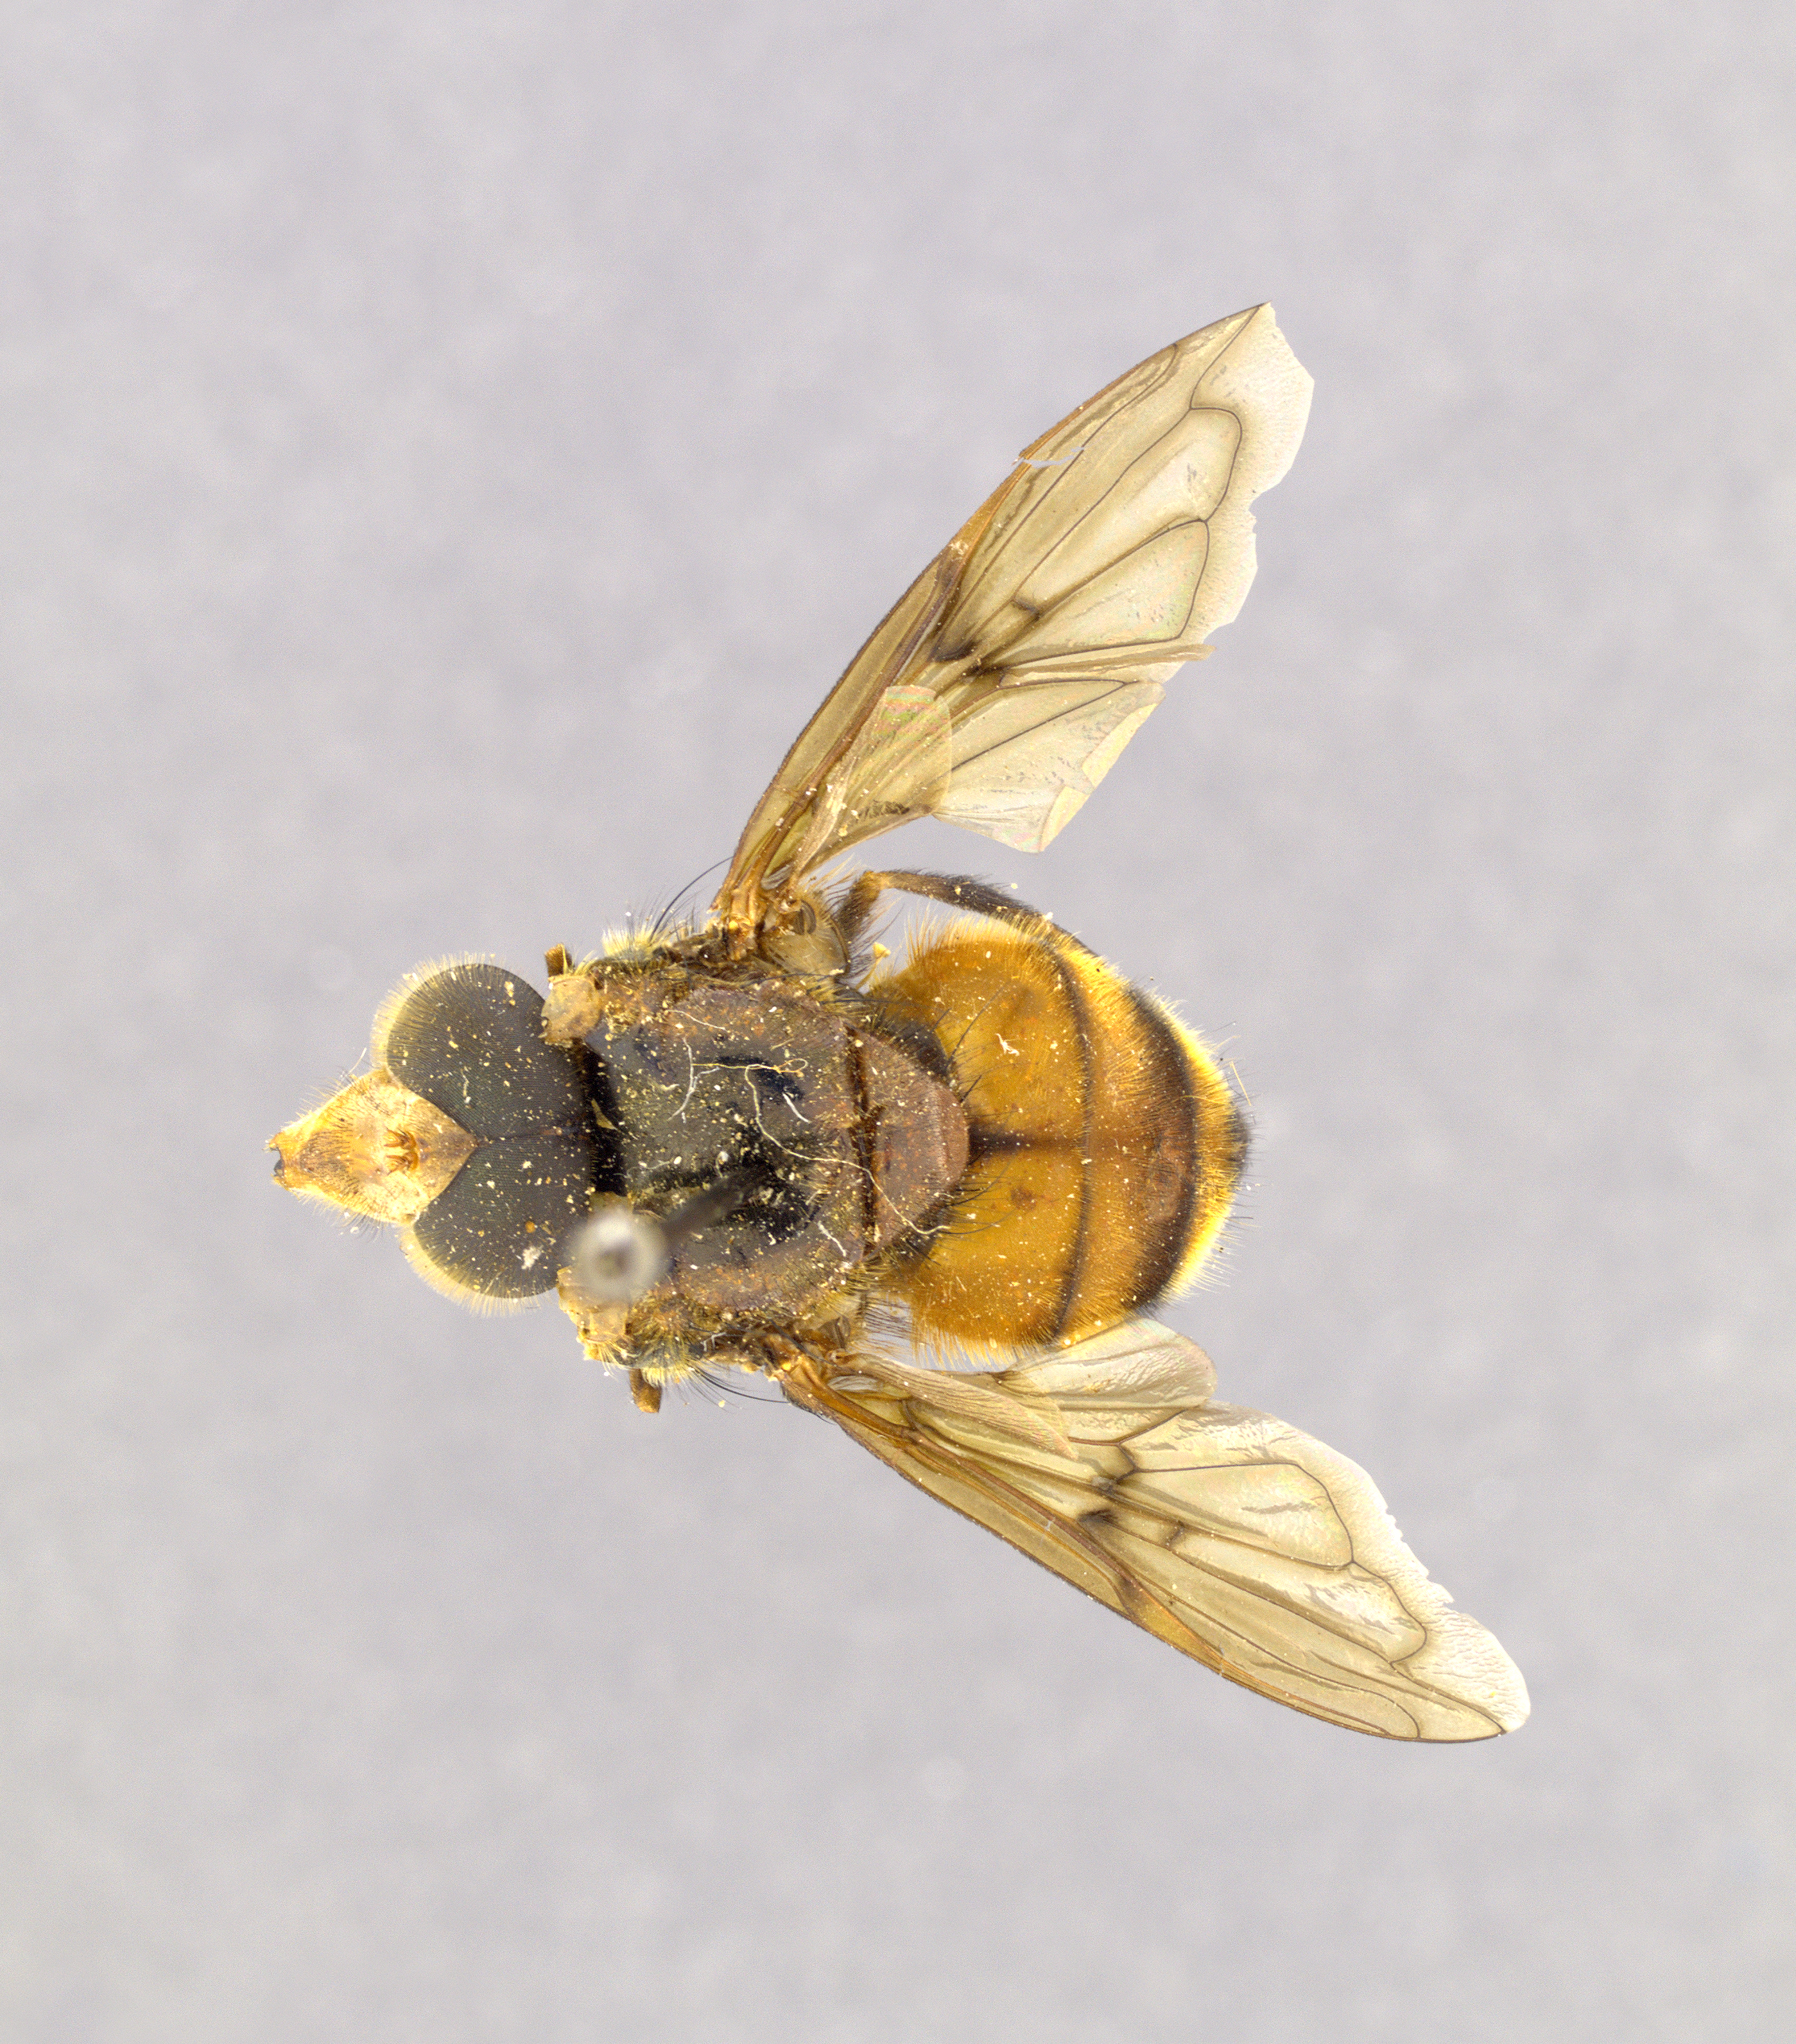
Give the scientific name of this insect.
Volucella brunnigaster
